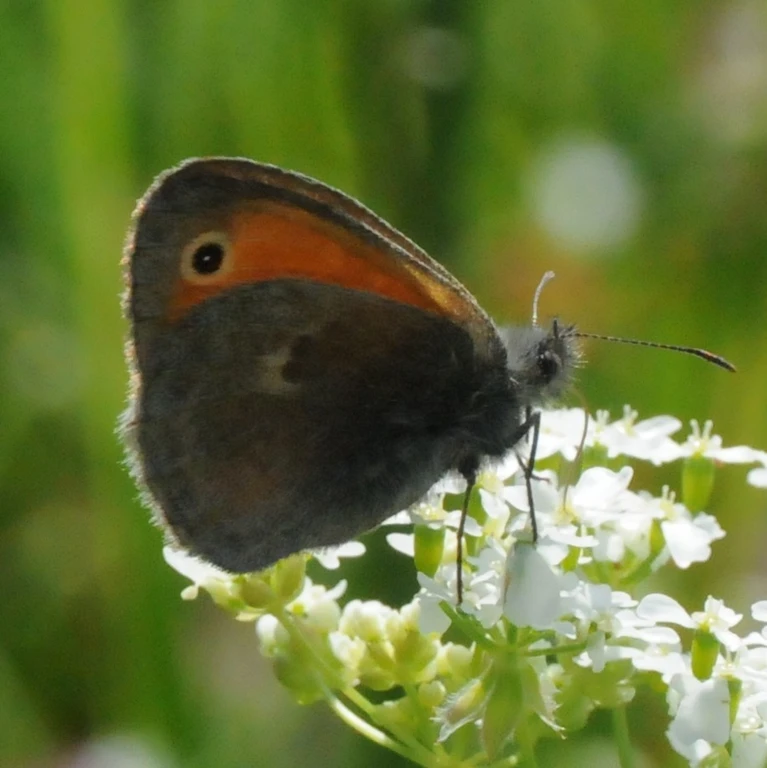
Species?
Coenonympha pamphilus
